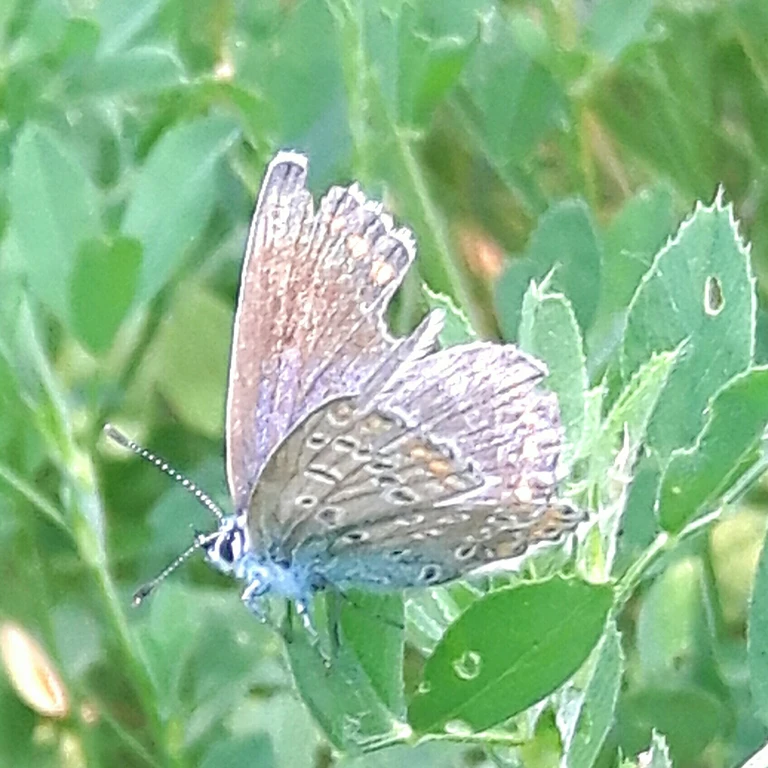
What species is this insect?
Polyommatus icarus
